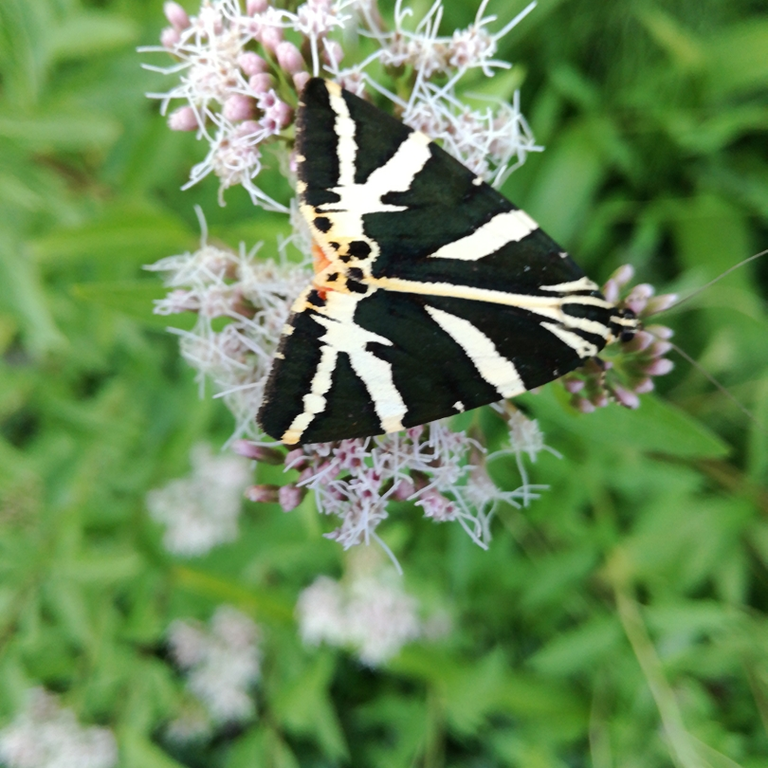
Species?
Euplagia quadripunctaria
